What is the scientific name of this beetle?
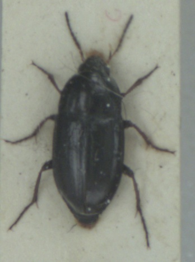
Amara aenea
